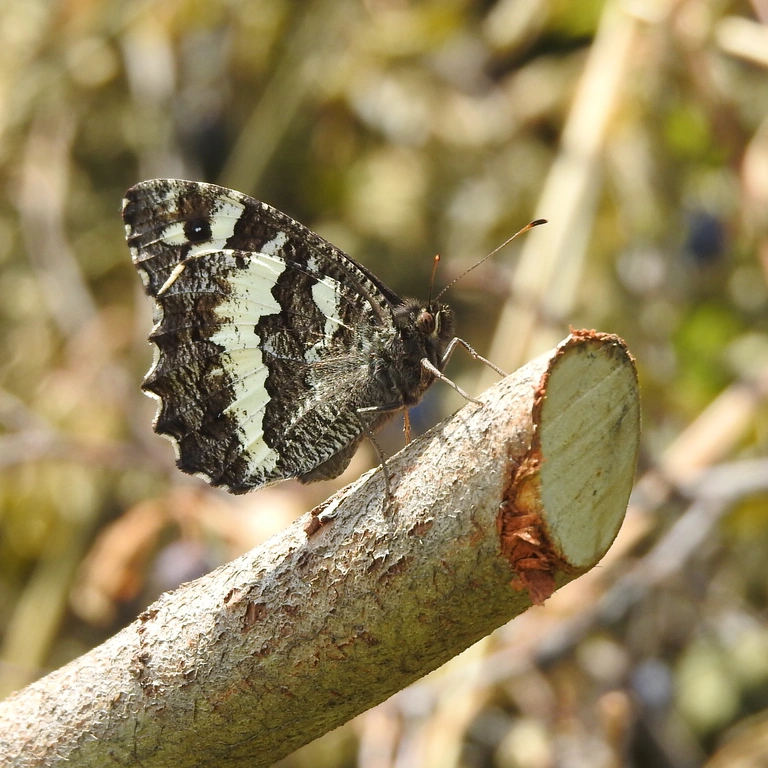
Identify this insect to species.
Brintesia circe
